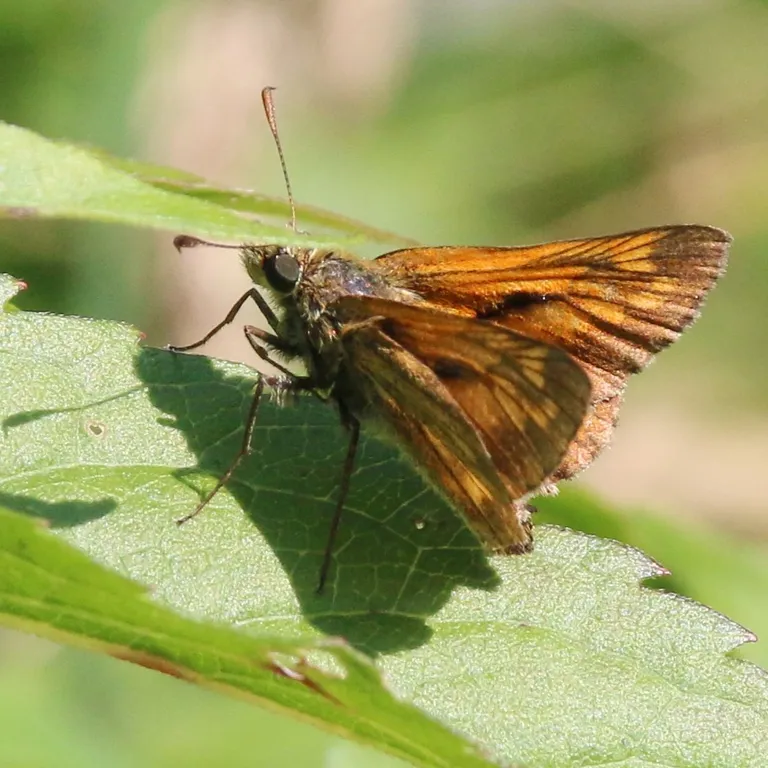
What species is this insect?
Ochlodes sylvanus (also Ochlodes venata)
